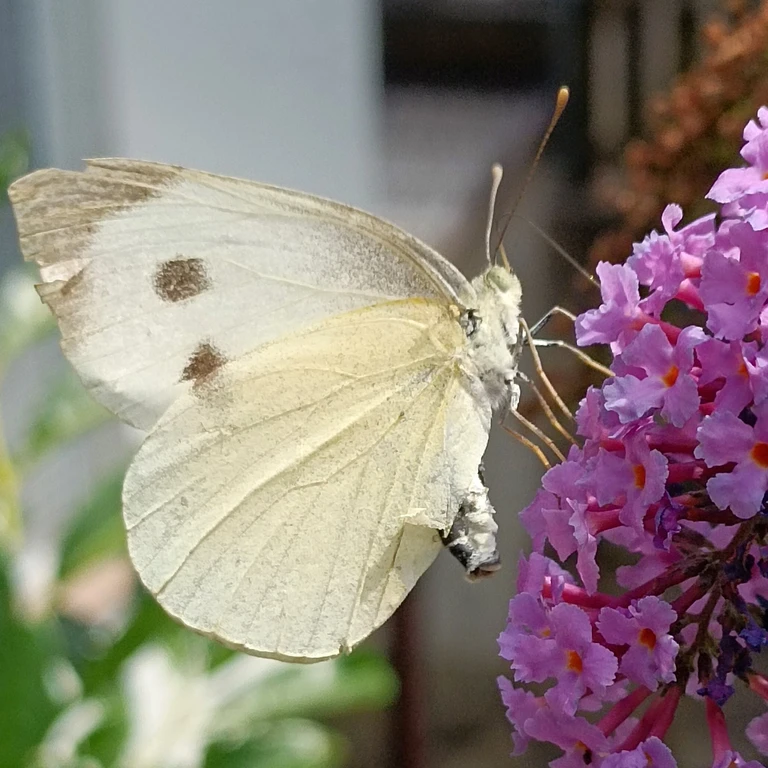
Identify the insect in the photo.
Pieris brassicae
